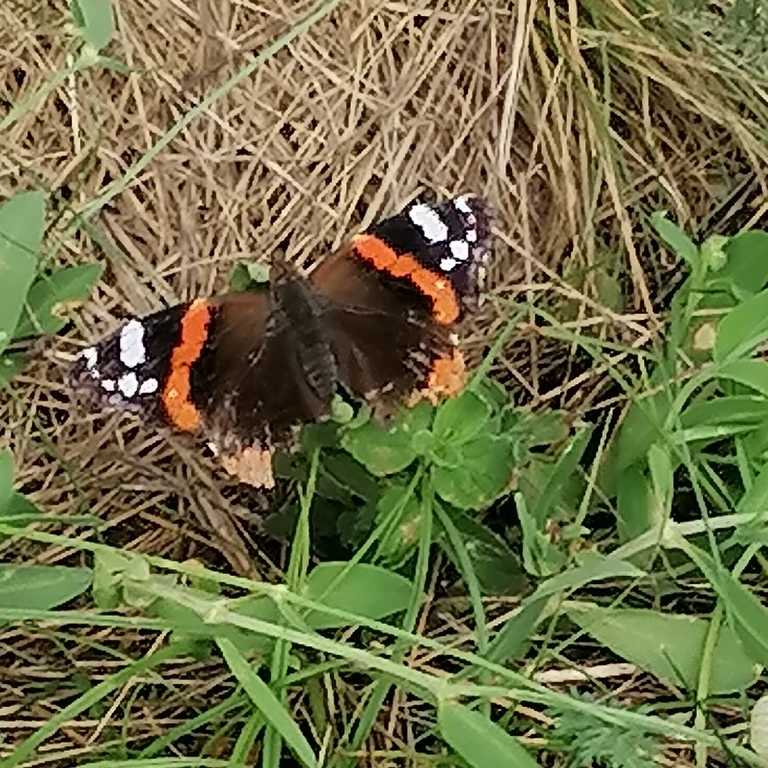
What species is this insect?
Vanessa atalanta
